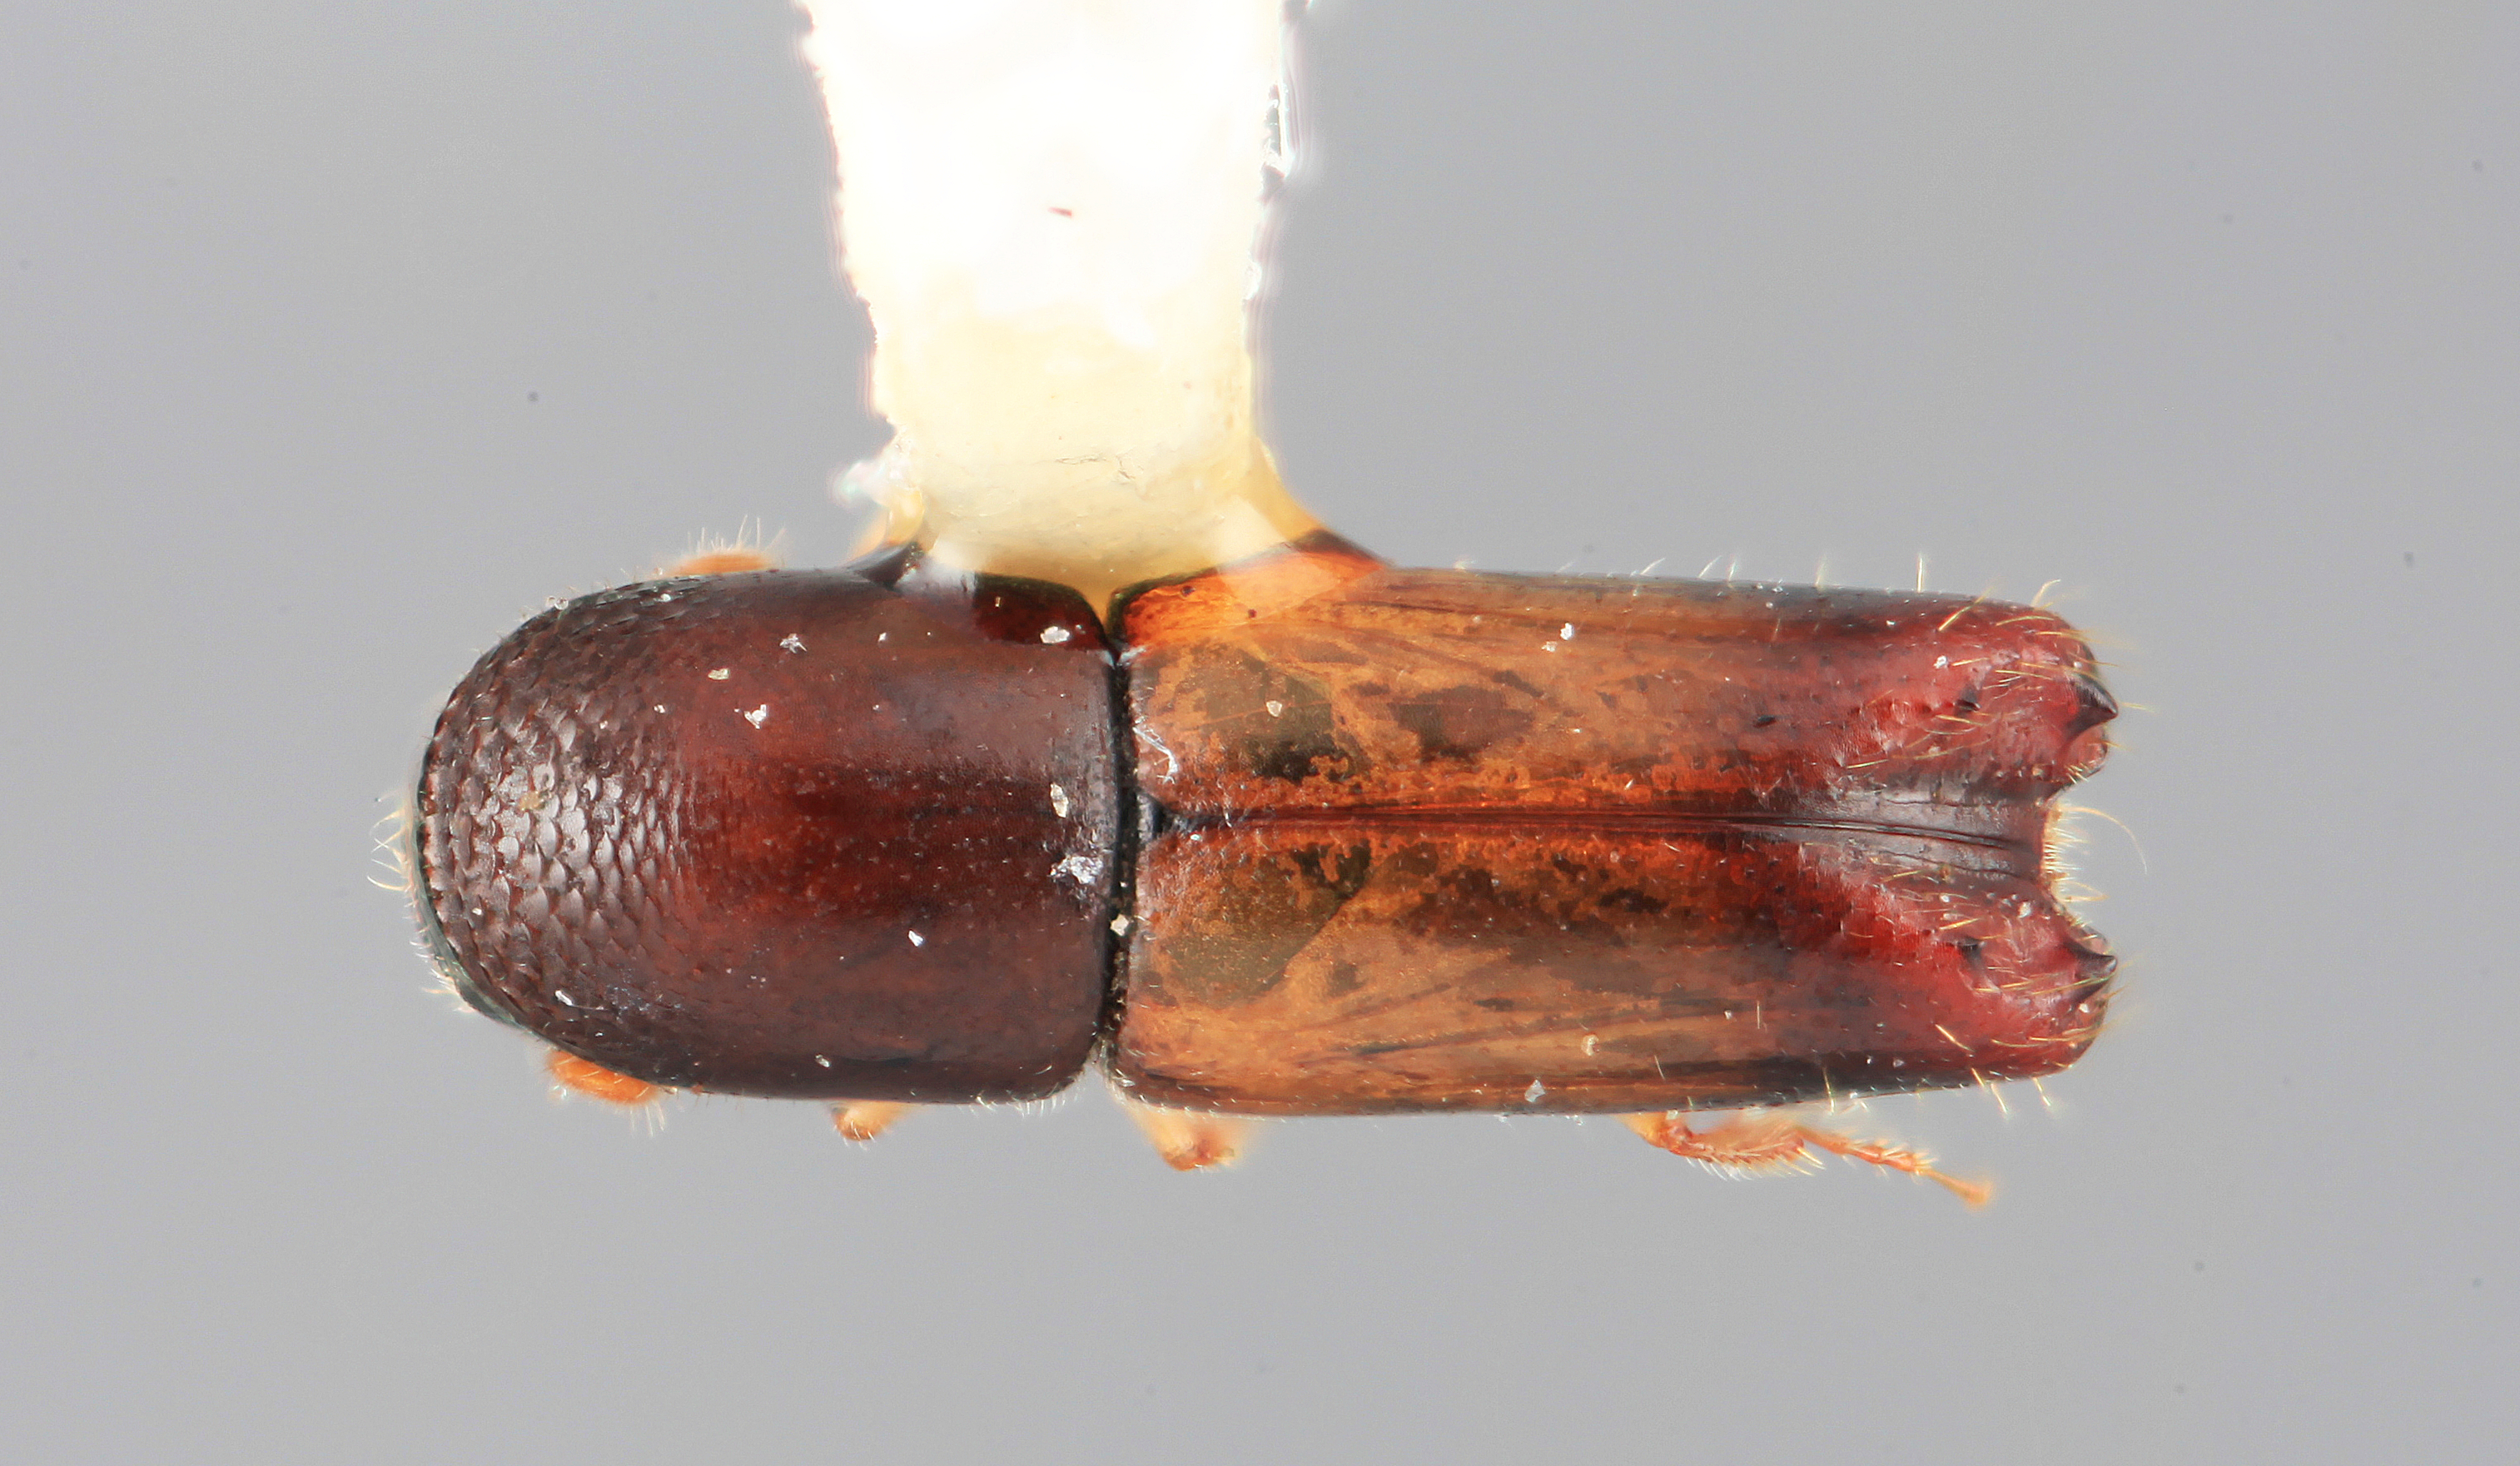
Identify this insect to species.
Monarthrum notatum
